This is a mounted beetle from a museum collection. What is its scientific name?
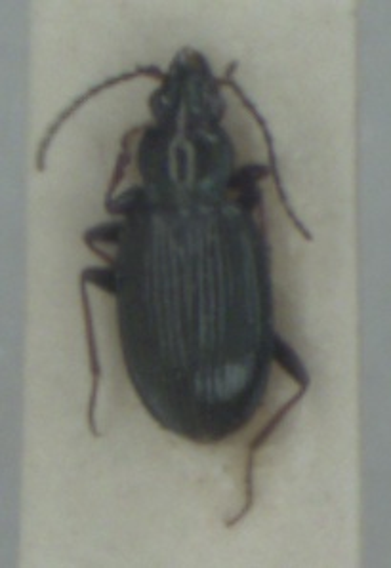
Bembidion tibiale
